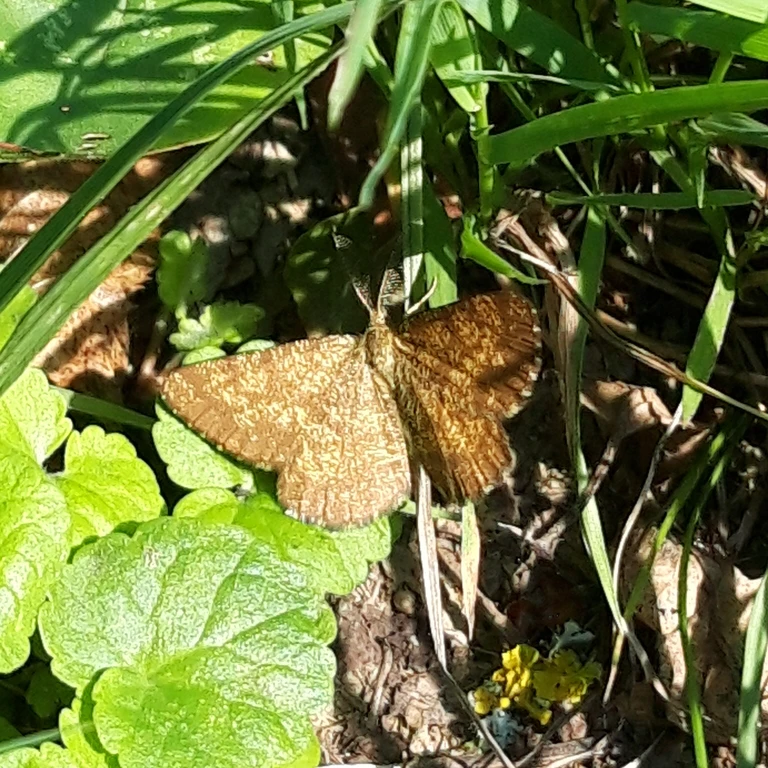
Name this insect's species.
Ematurga atomaria
